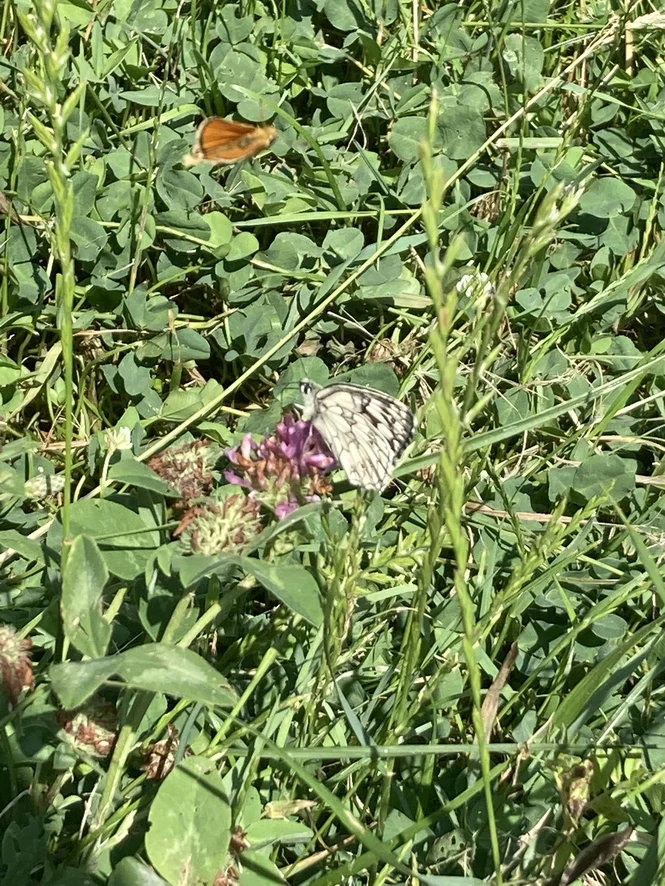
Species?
Melanargia galathea
